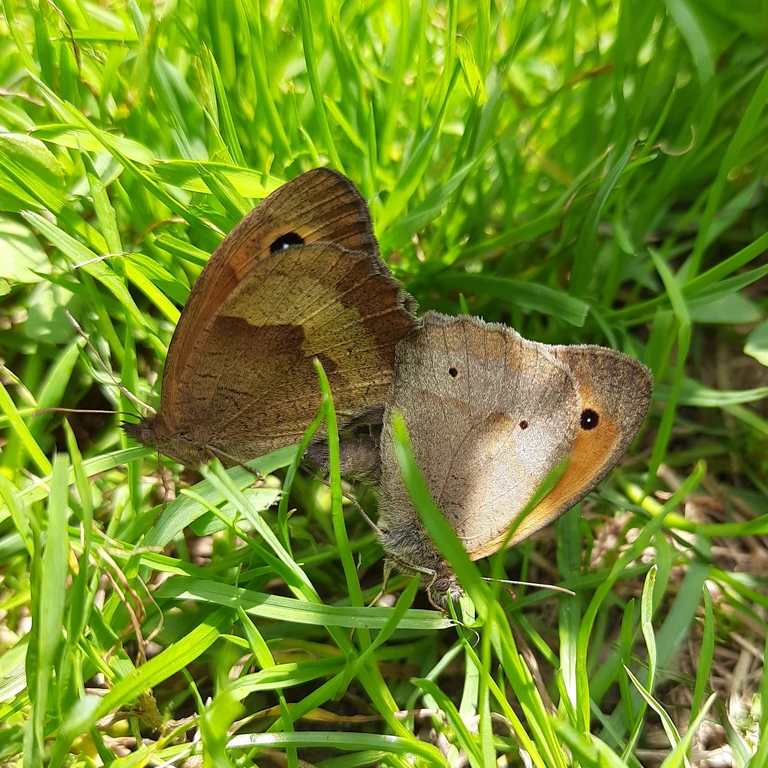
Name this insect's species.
Maniola jurtina
